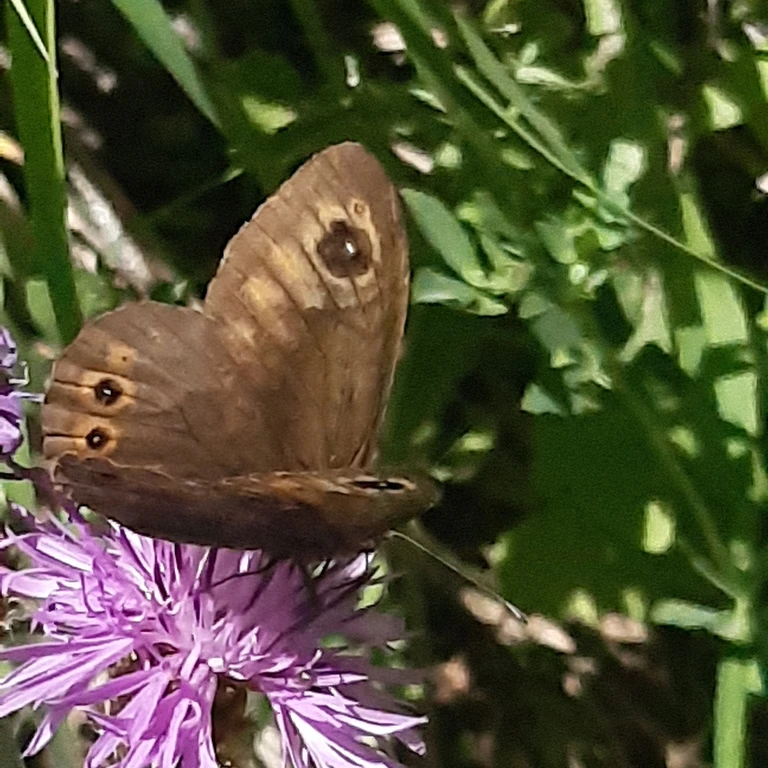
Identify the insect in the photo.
Lasiommata maera (also Pararge maera)
